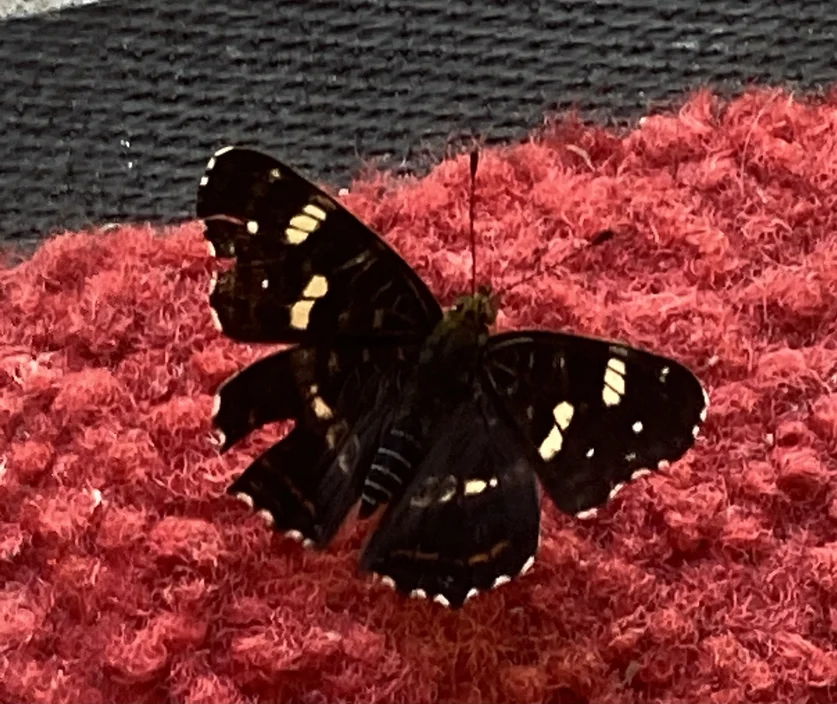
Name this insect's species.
Araschnia levana
